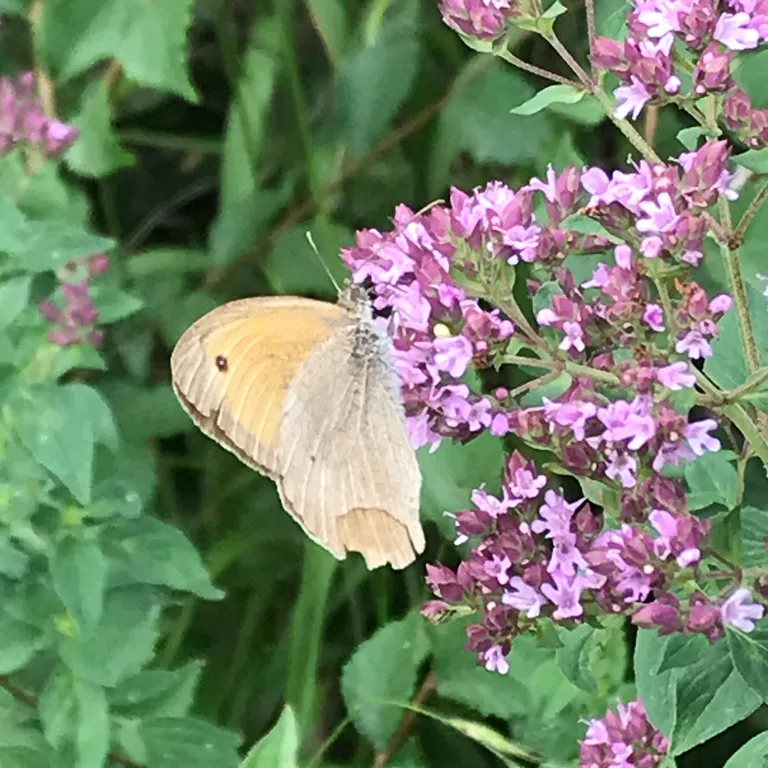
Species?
Maniola jurtina
